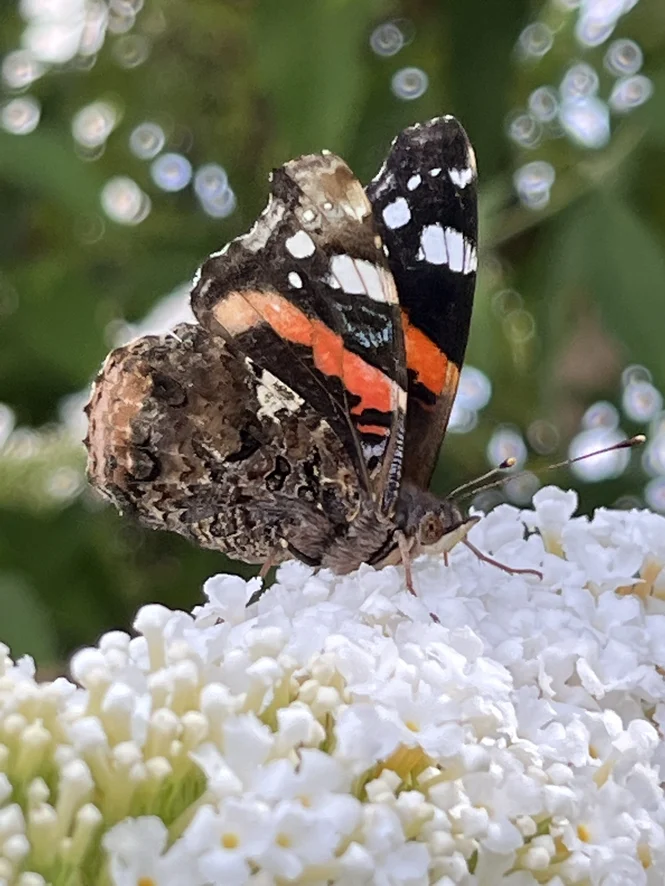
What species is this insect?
Vanessa atalanta
